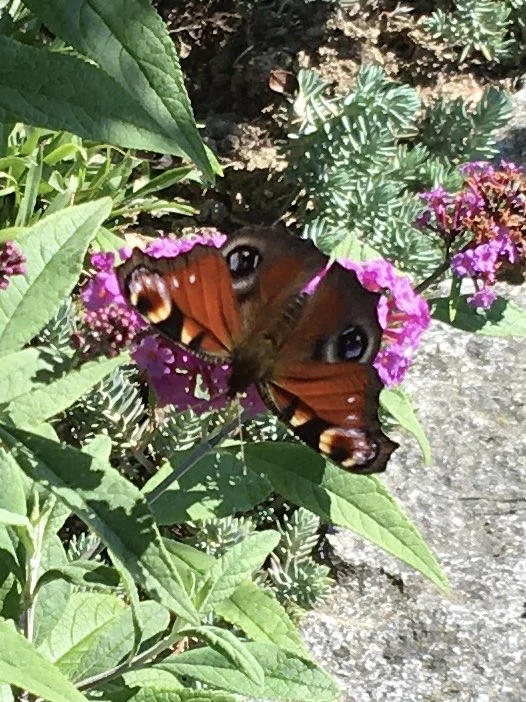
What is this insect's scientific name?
Aglais io
